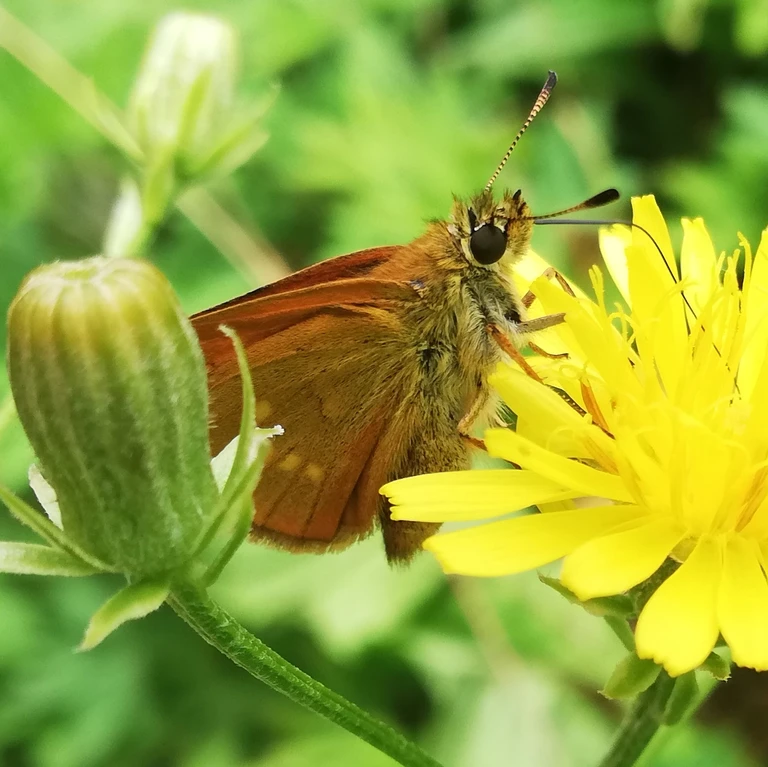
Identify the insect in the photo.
Ochlodes sylvanus (also Ochlodes venata)
